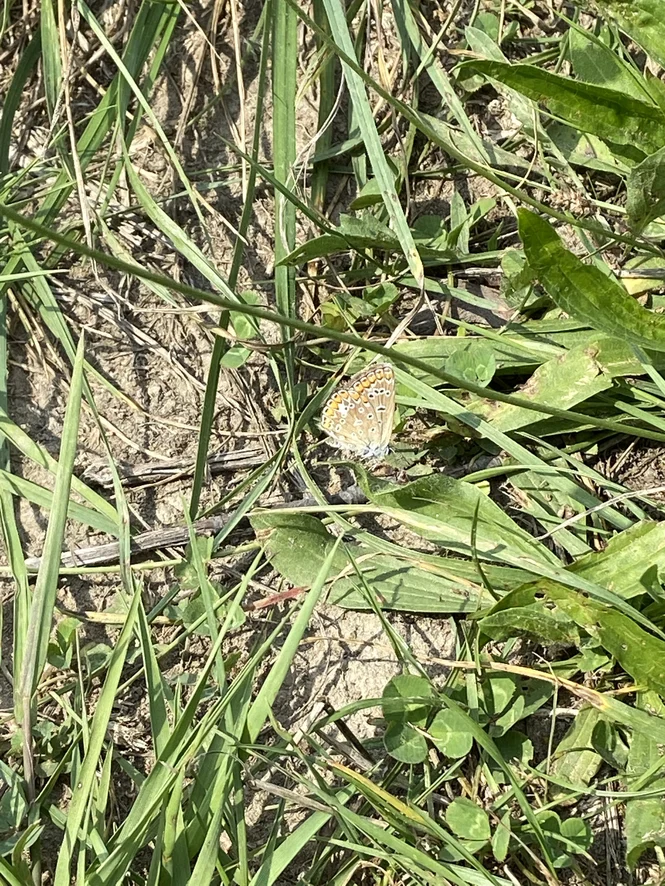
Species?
Polyommatus icarus
